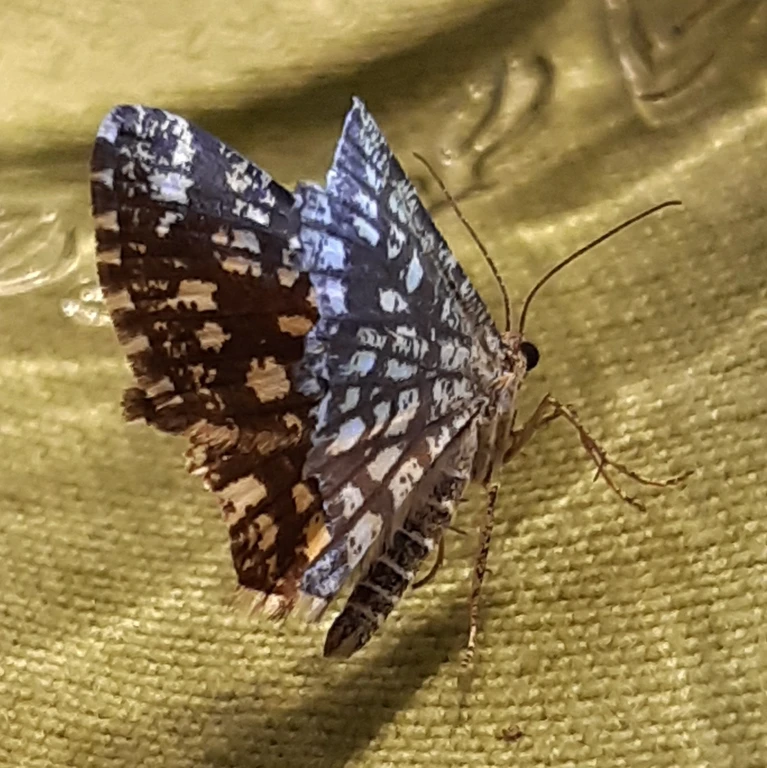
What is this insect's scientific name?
Chiasmia clathrata
